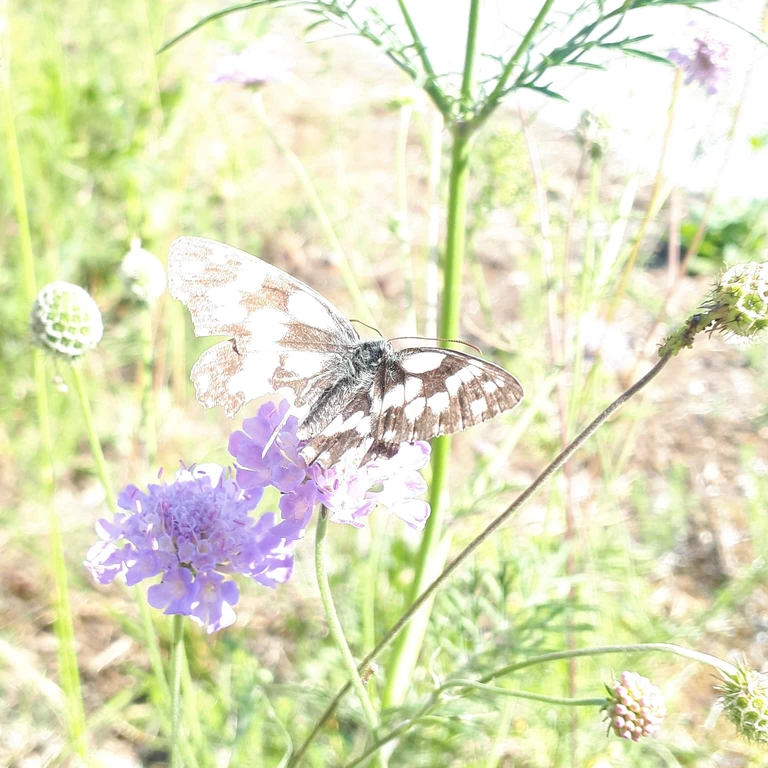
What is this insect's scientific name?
Melanargia galathea
